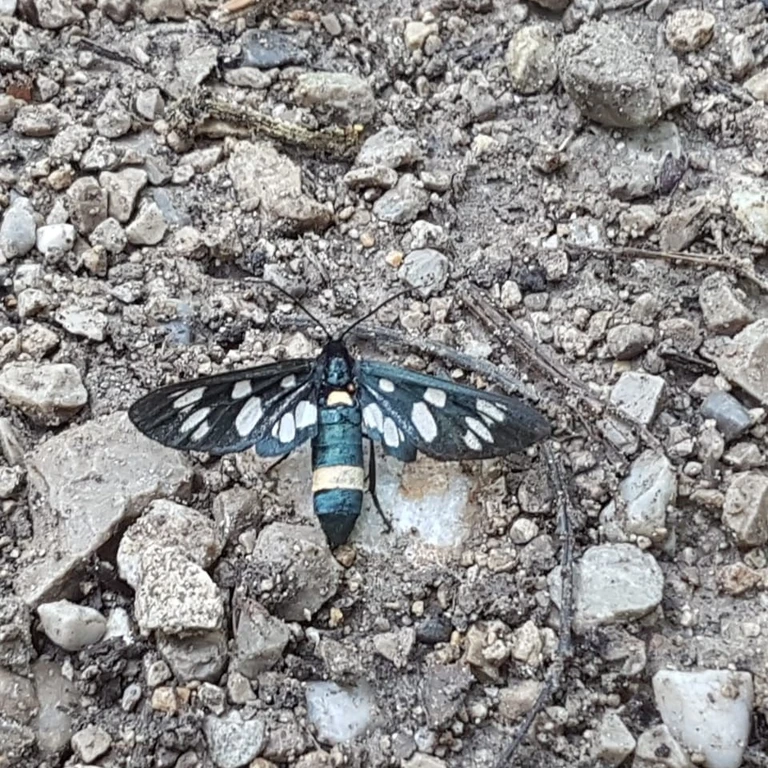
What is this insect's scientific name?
Amata phegea
